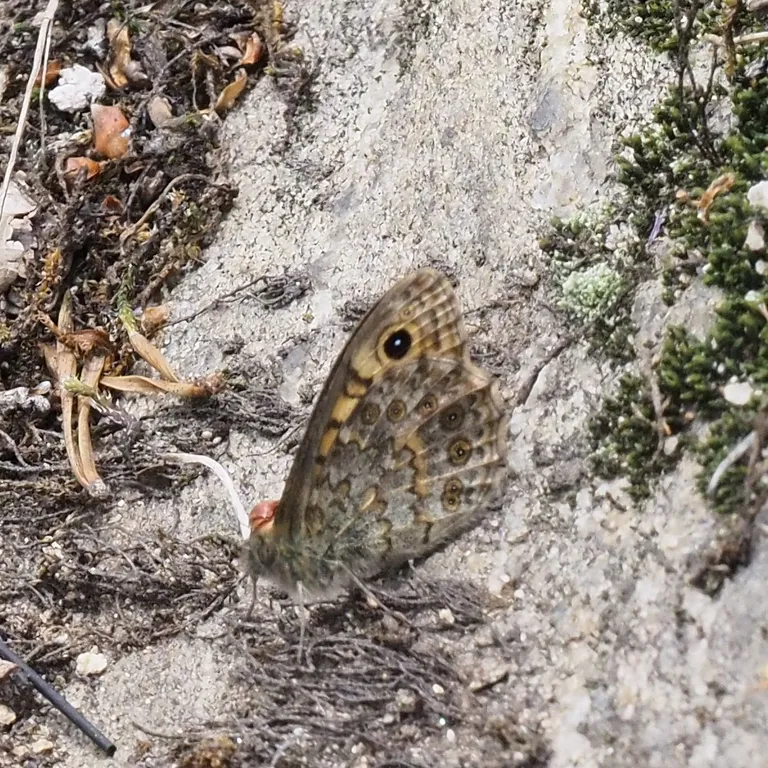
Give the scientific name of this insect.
Lasiommata megera (also Pararge megera)
